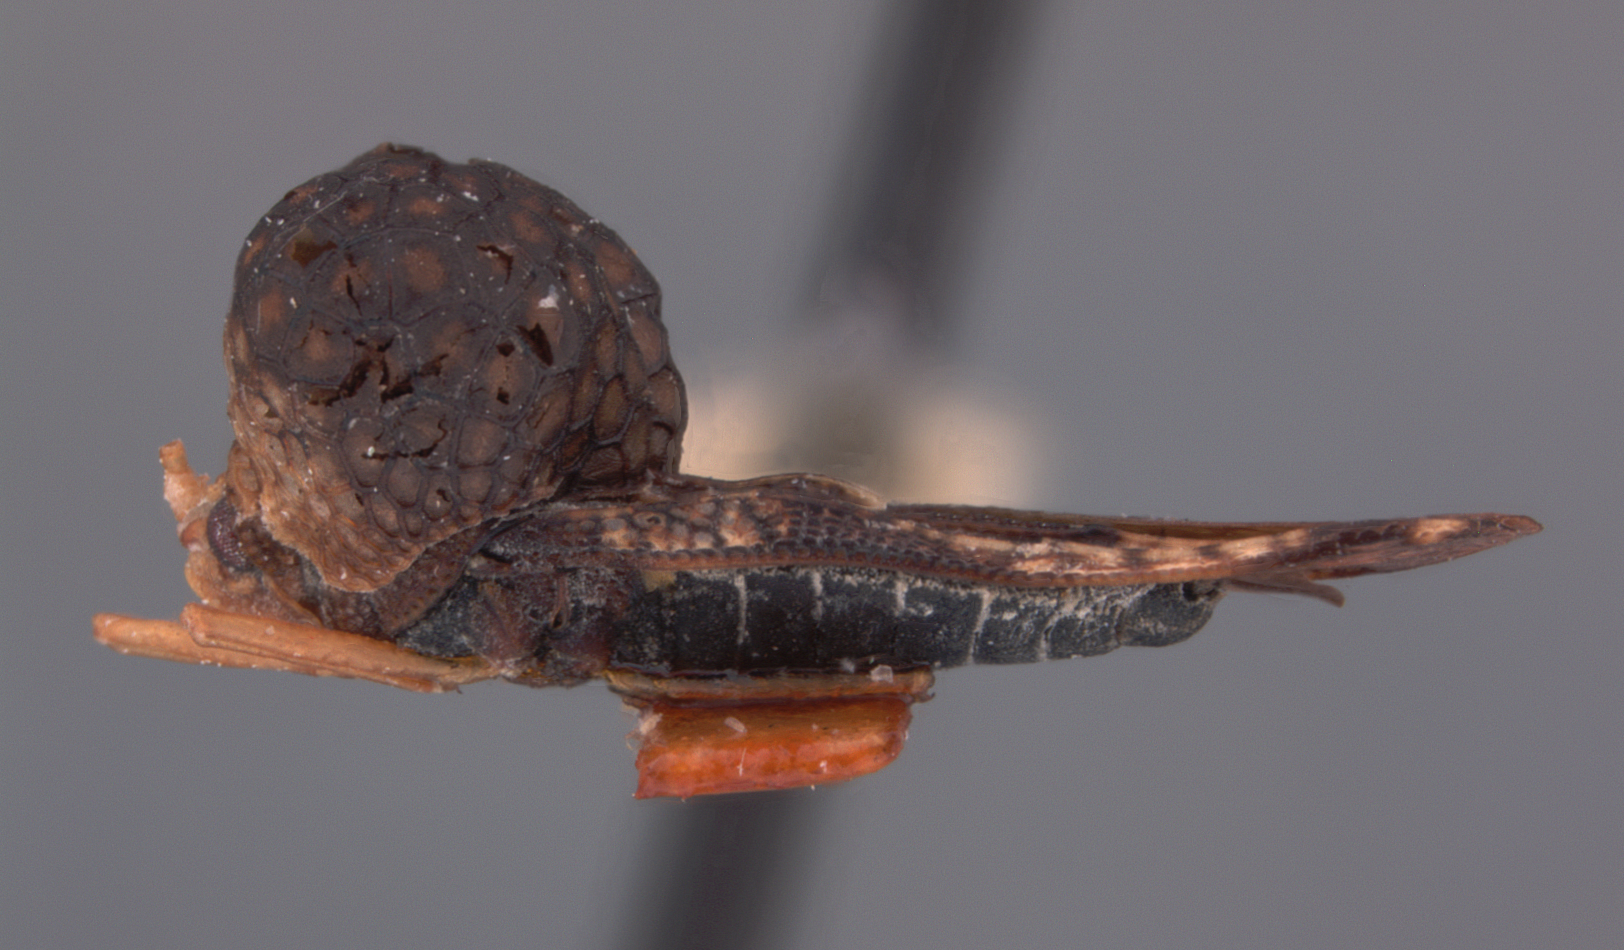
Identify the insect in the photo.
Diplocysta nimia
